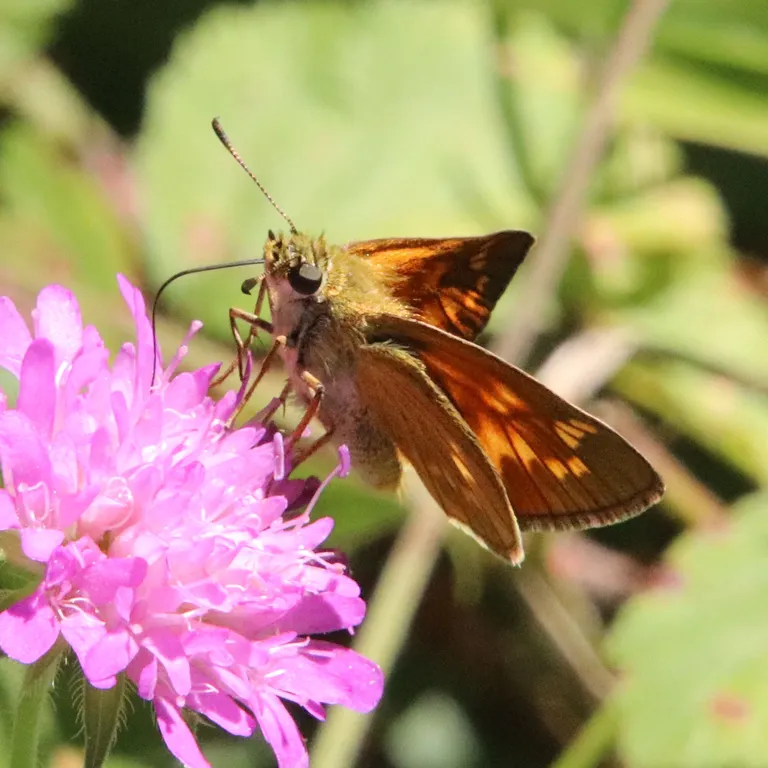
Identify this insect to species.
Ochlodes sylvanus (also Ochlodes venata)
